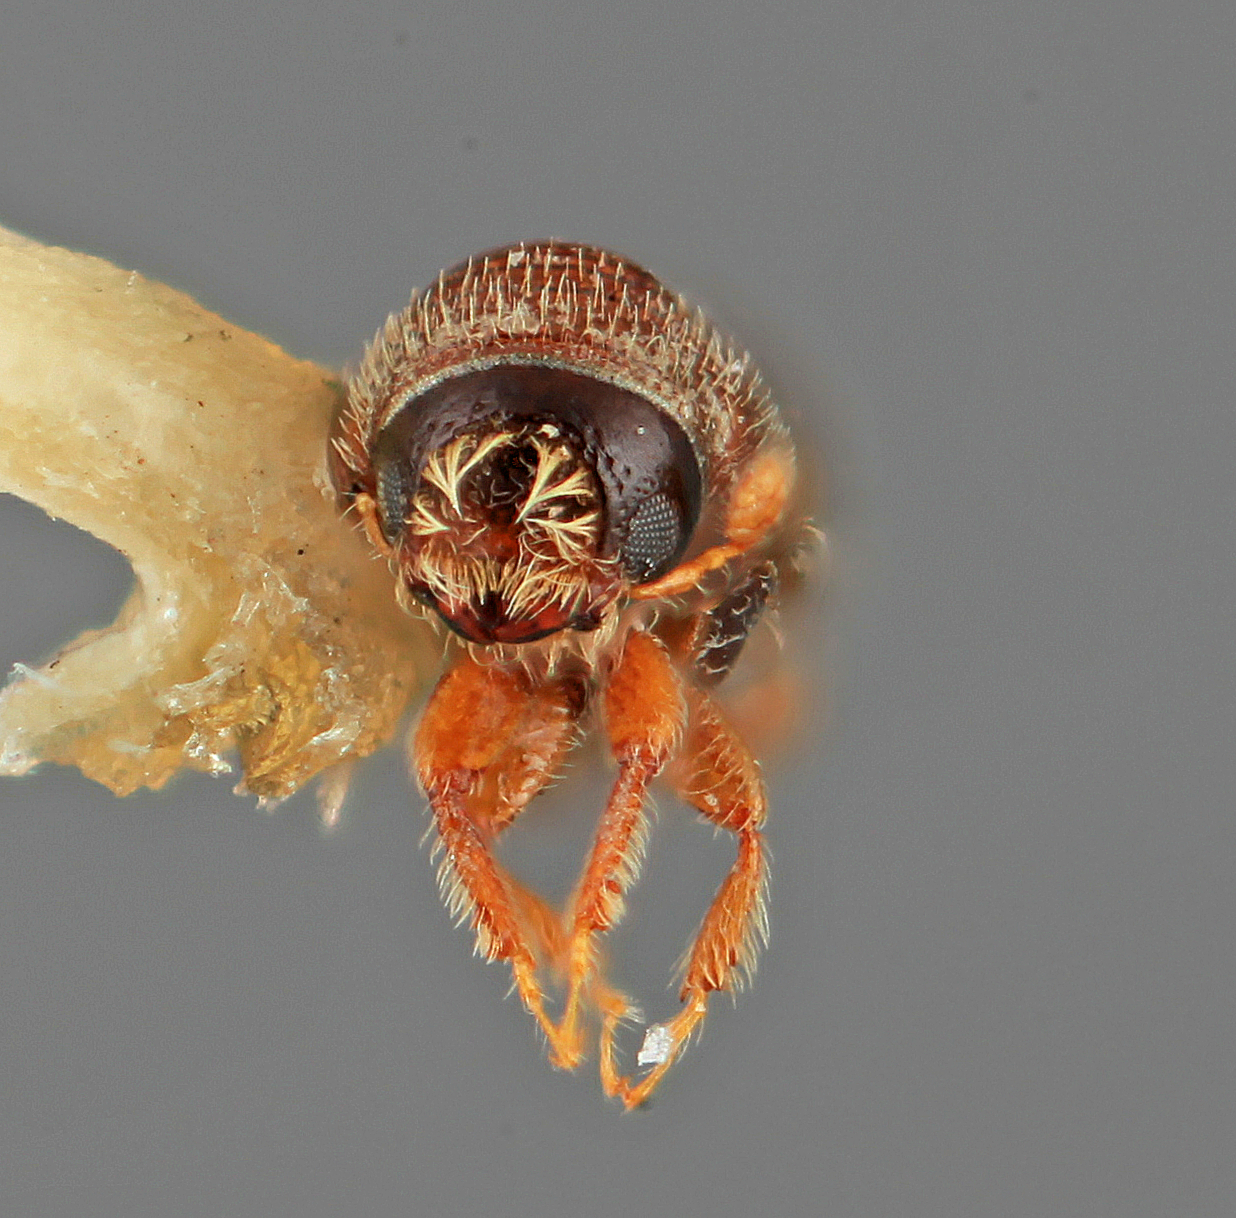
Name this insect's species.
Pityophthorus detentus
